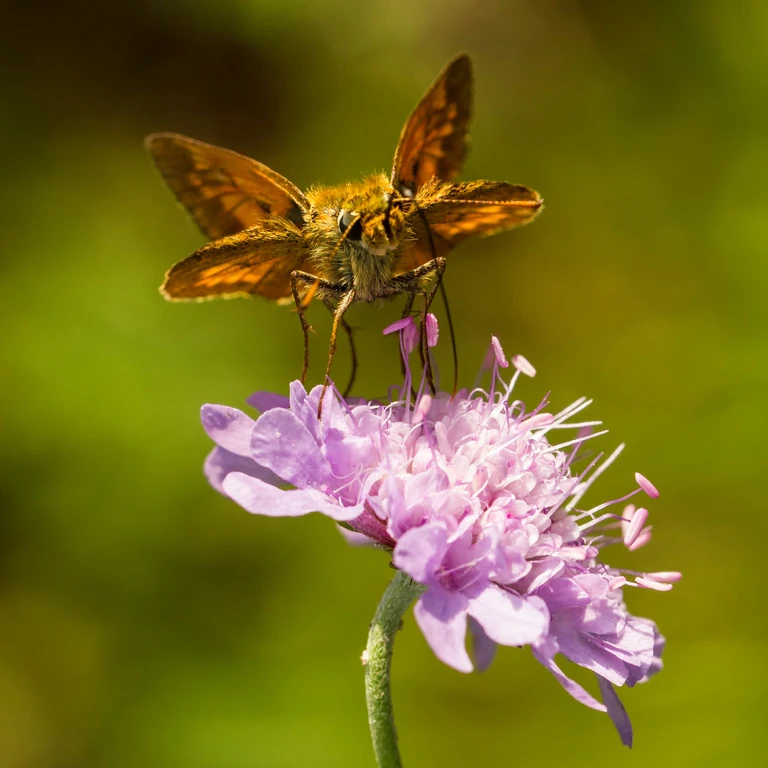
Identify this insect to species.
Ochlodes sylvanus (also Ochlodes venata)
